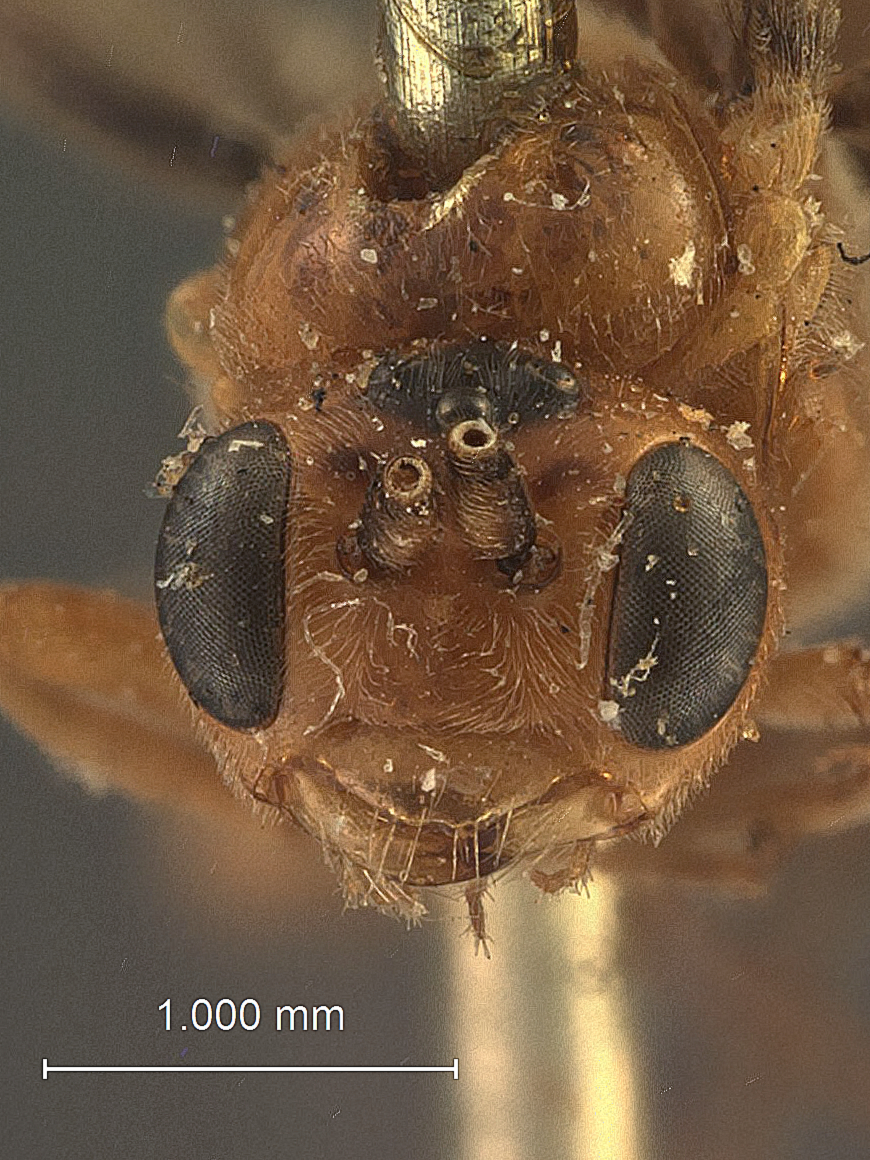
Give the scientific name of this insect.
Enbadizon schizoceri
